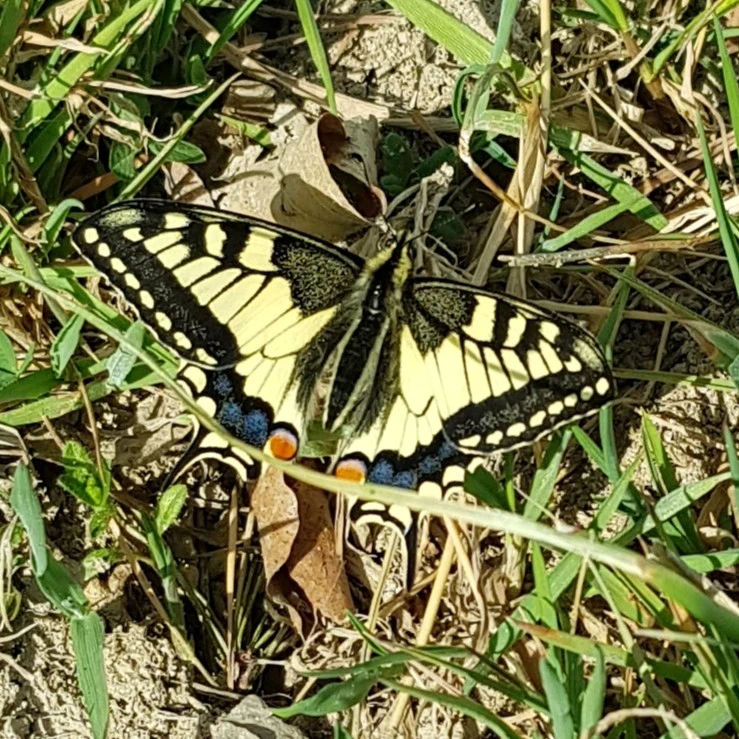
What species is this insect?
Papilio machaon
